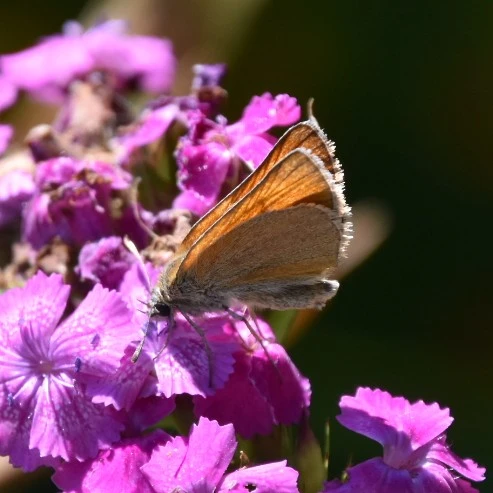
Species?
Thymelicus sylvestris
